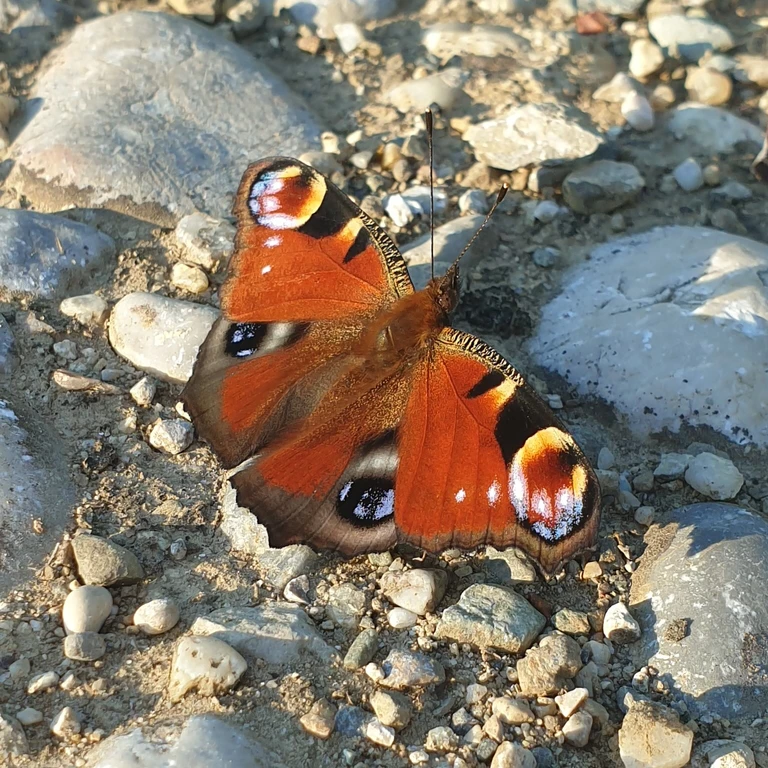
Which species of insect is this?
Aglais io
